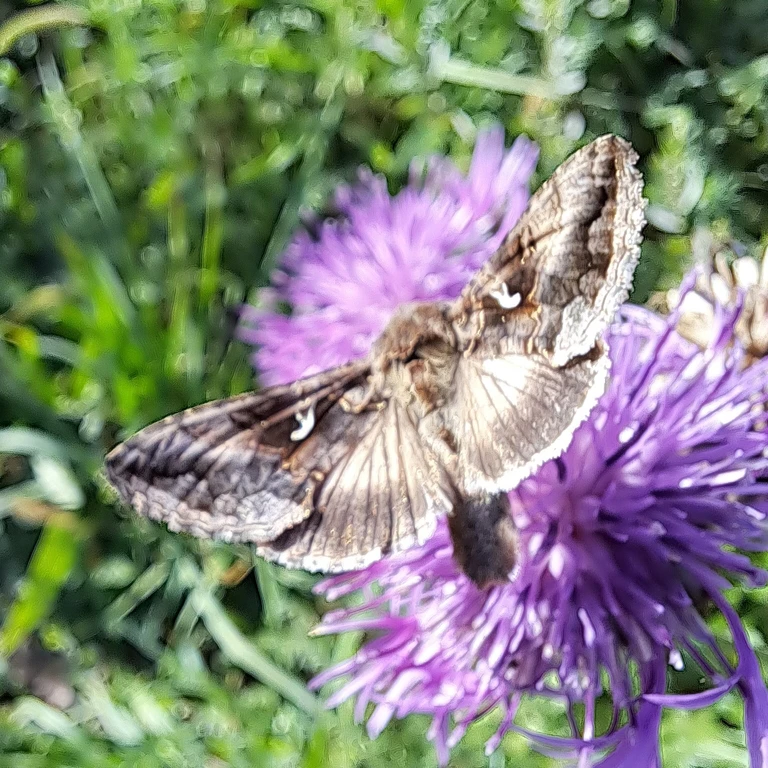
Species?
Autographa gamma
